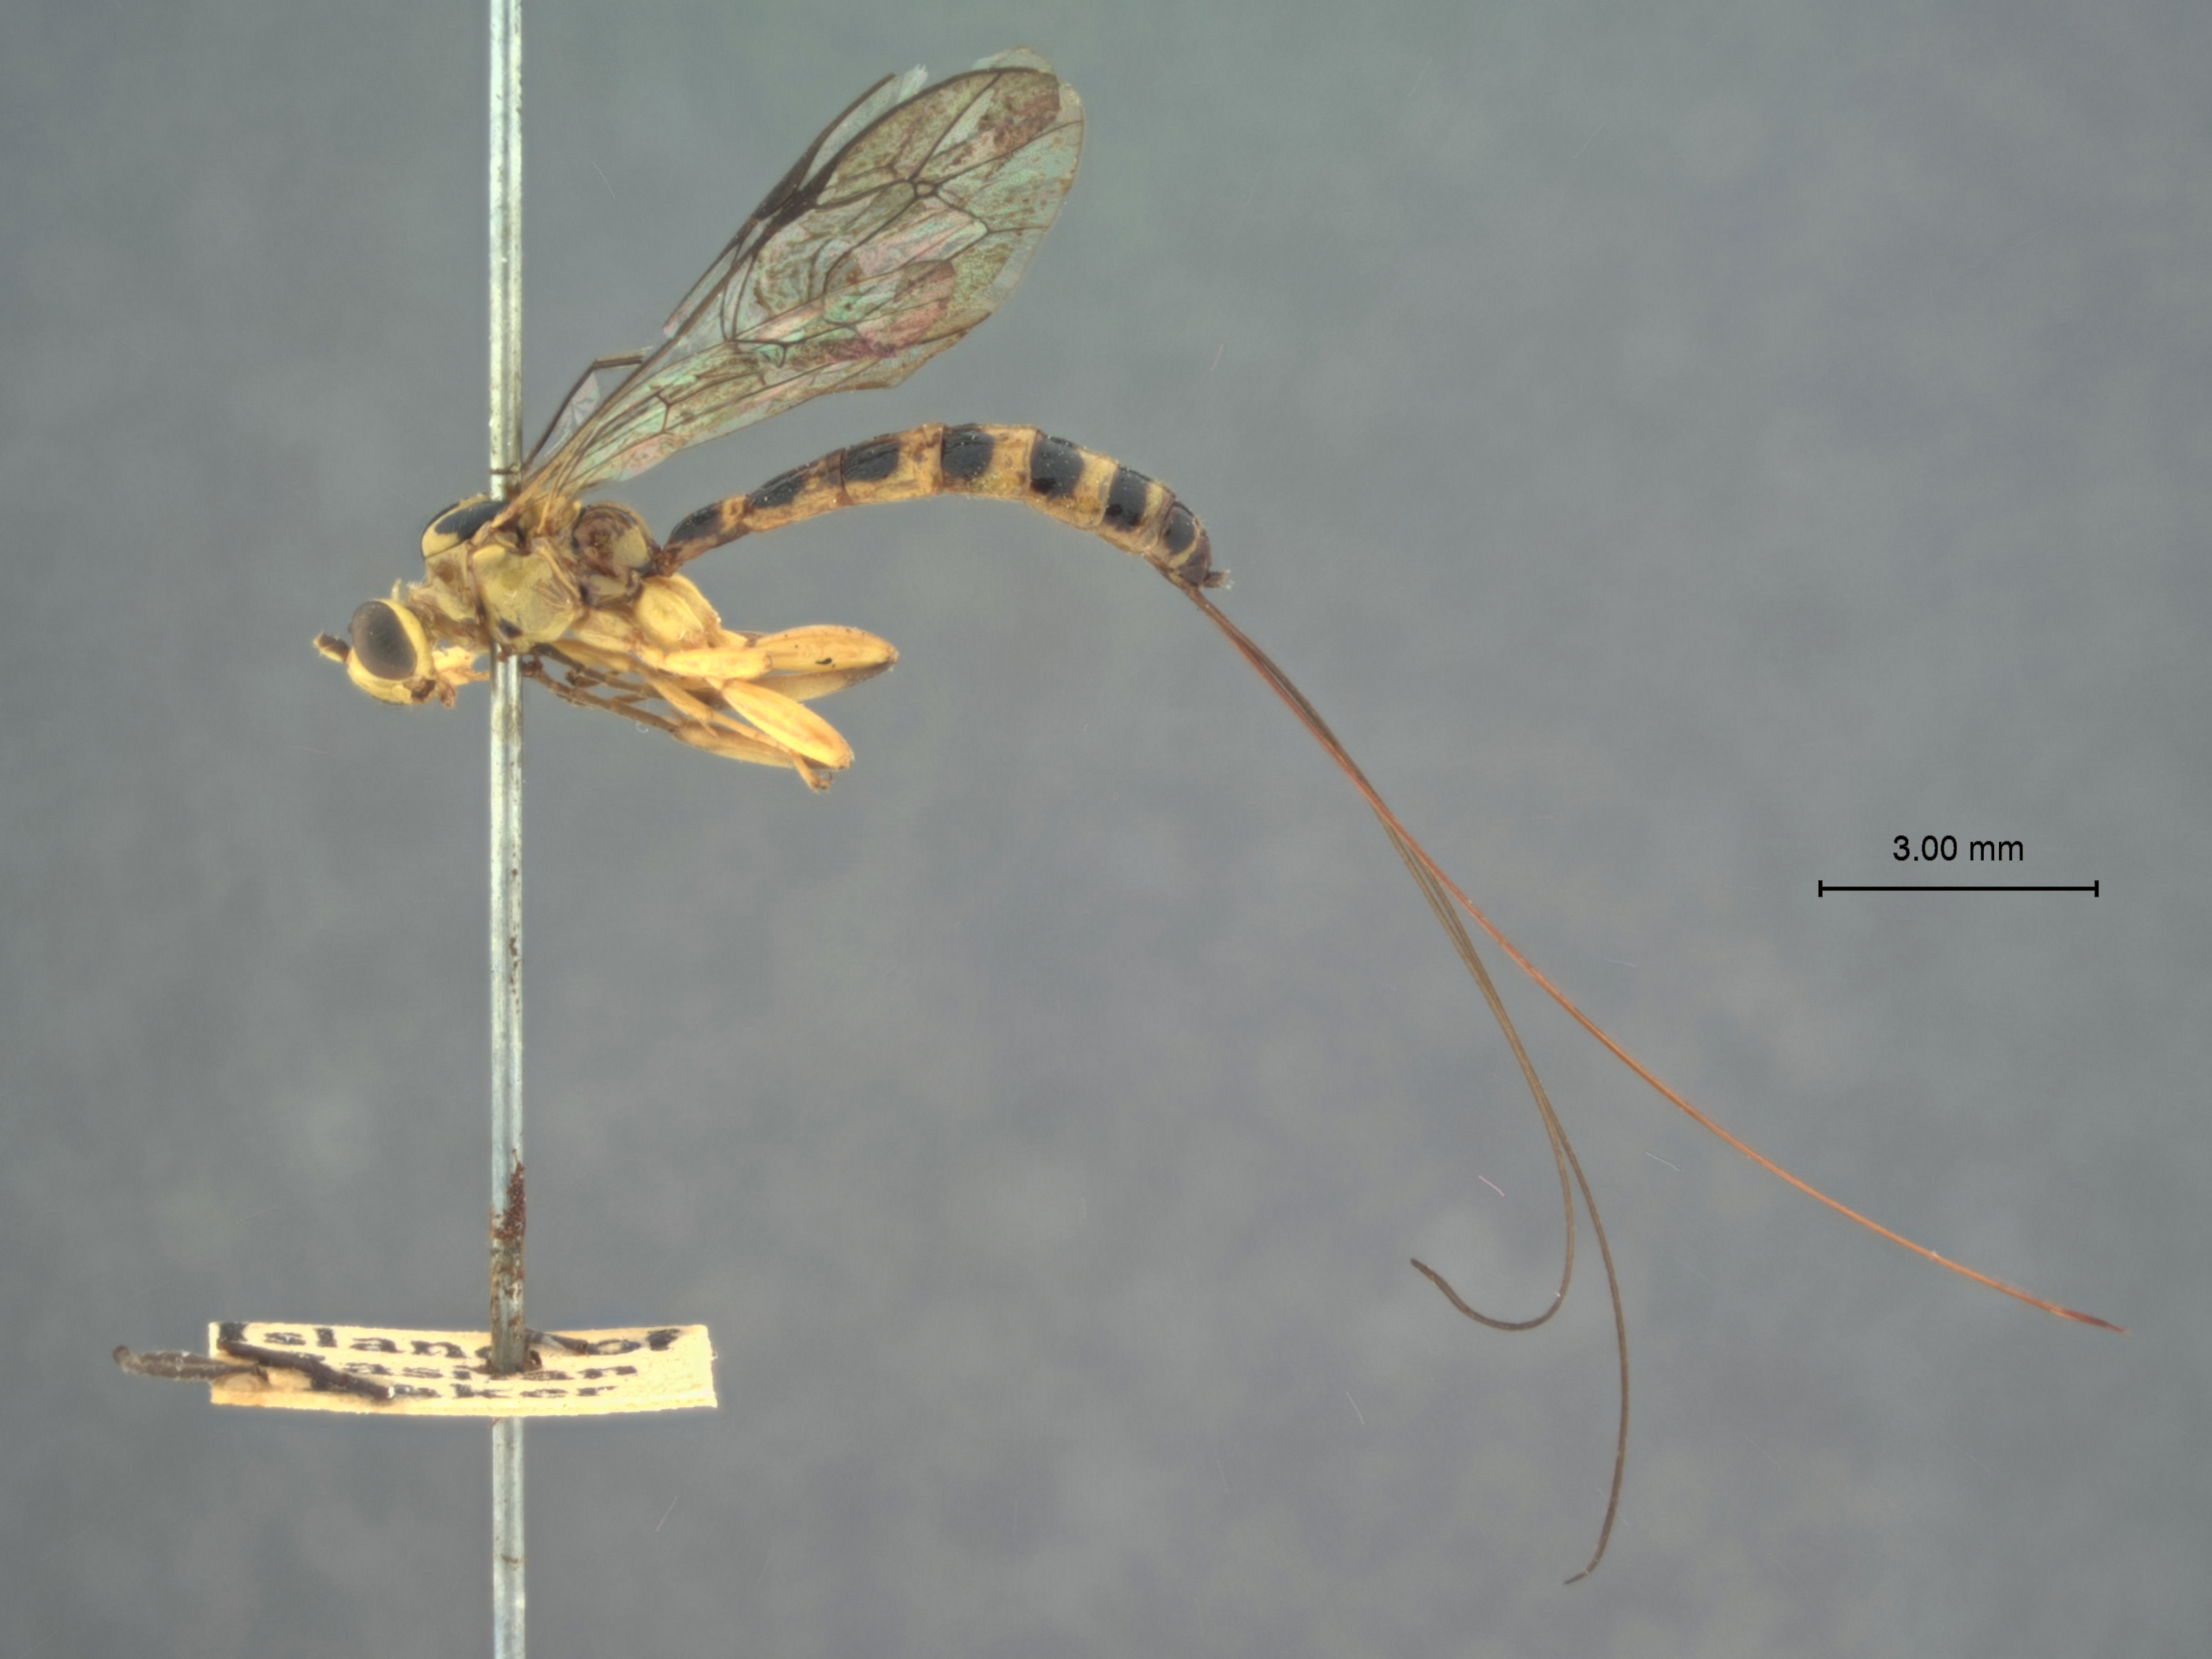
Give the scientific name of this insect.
Perithous virgulatus
